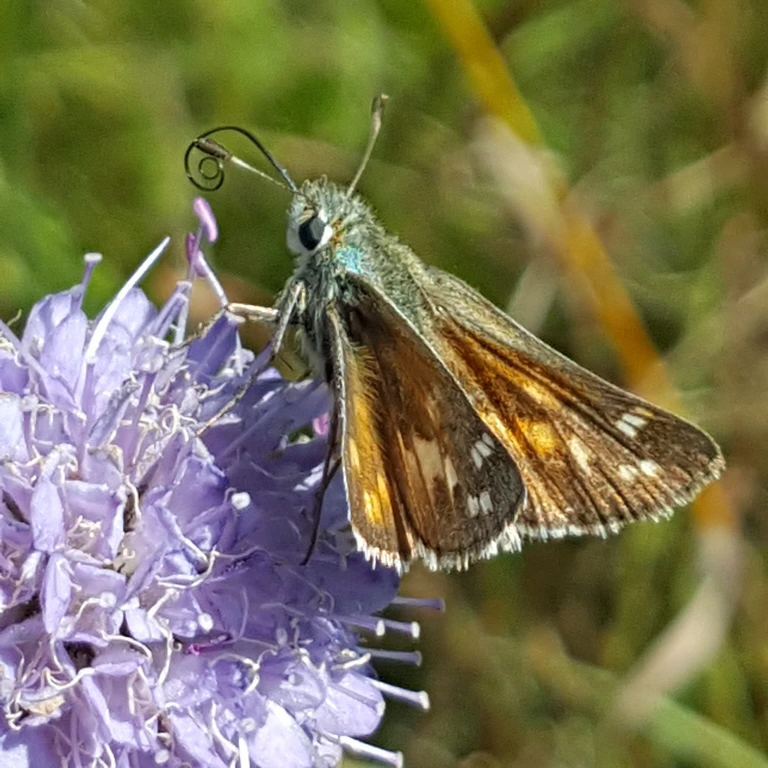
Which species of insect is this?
Hesperia comma
